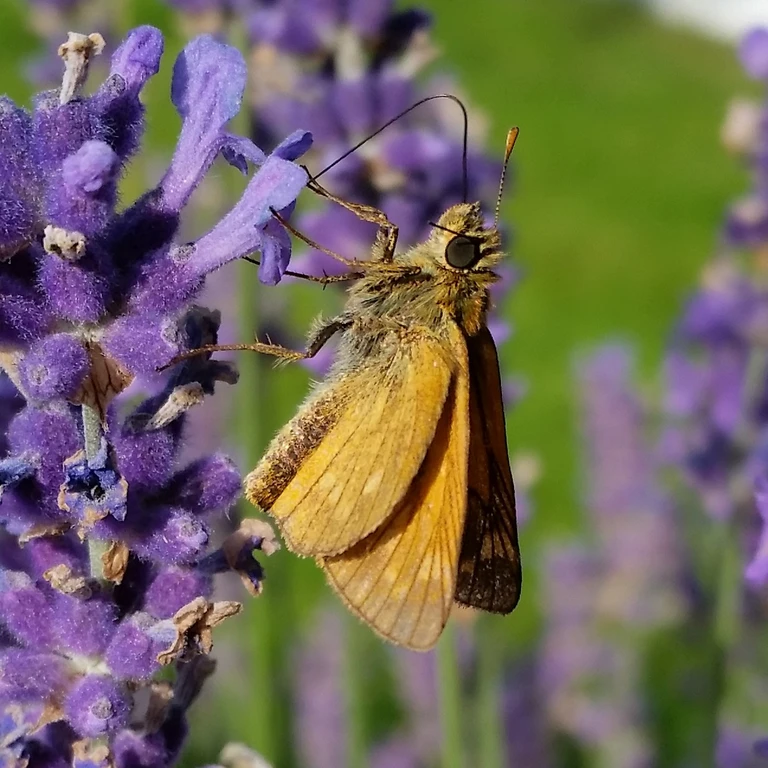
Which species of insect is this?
Ochlodes sylvanus (also Ochlodes venata)
